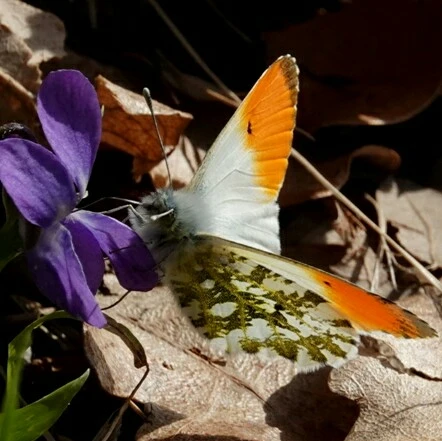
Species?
Anthocharis cardamines
